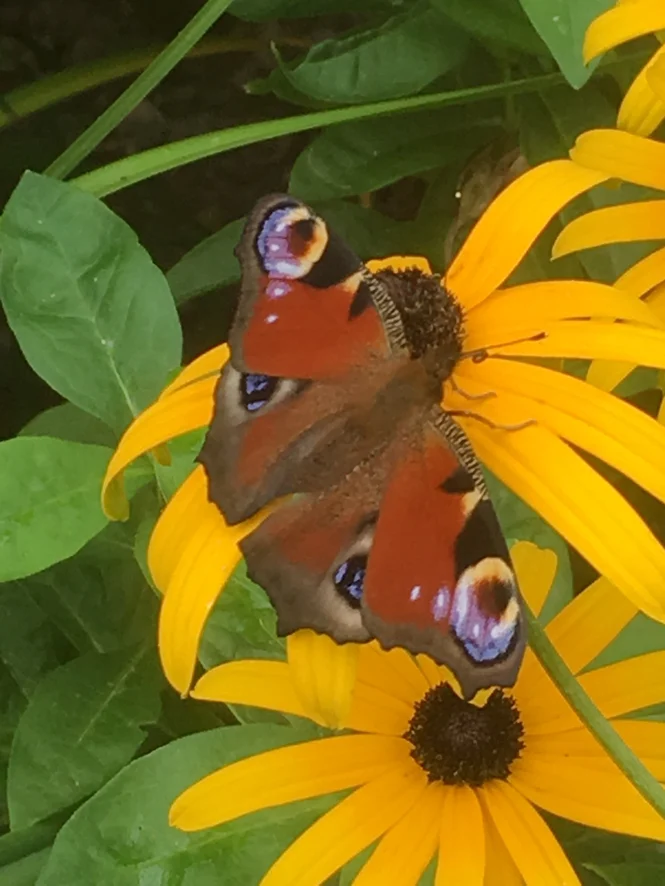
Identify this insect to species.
Aglais io
